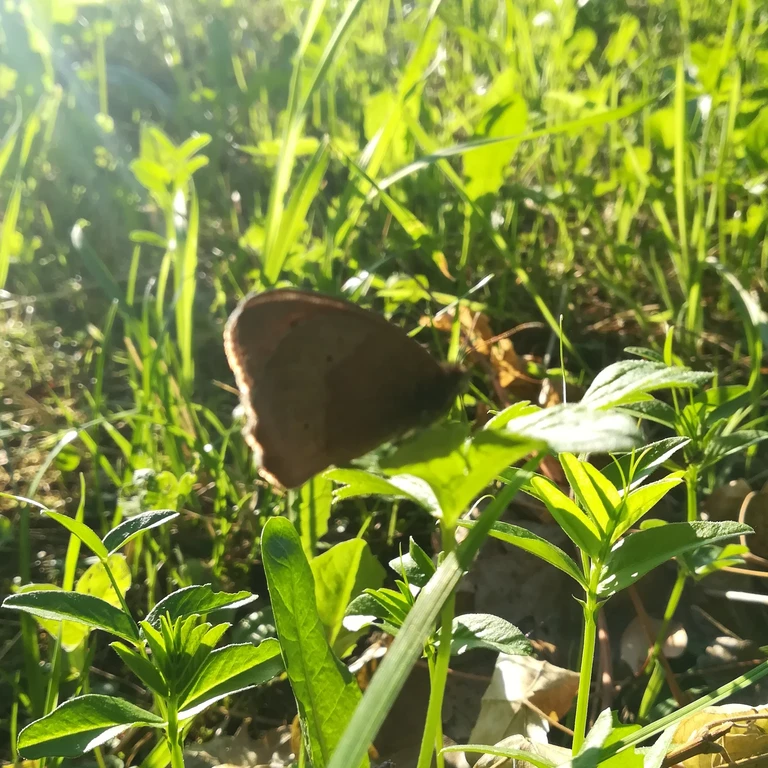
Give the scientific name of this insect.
Maniola jurtina
